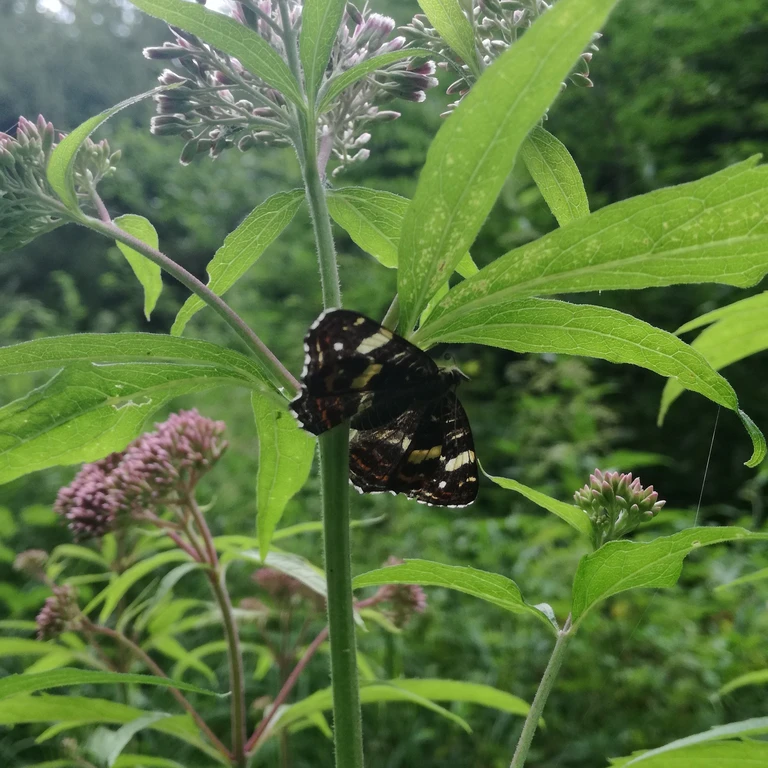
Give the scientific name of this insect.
Araschnia levana
